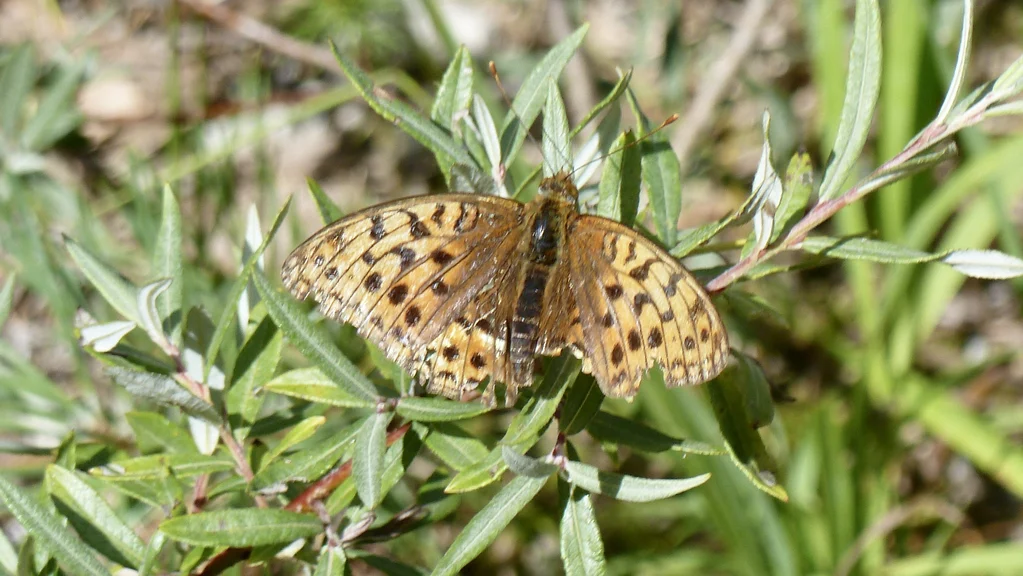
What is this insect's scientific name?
Fabriciana adippe
